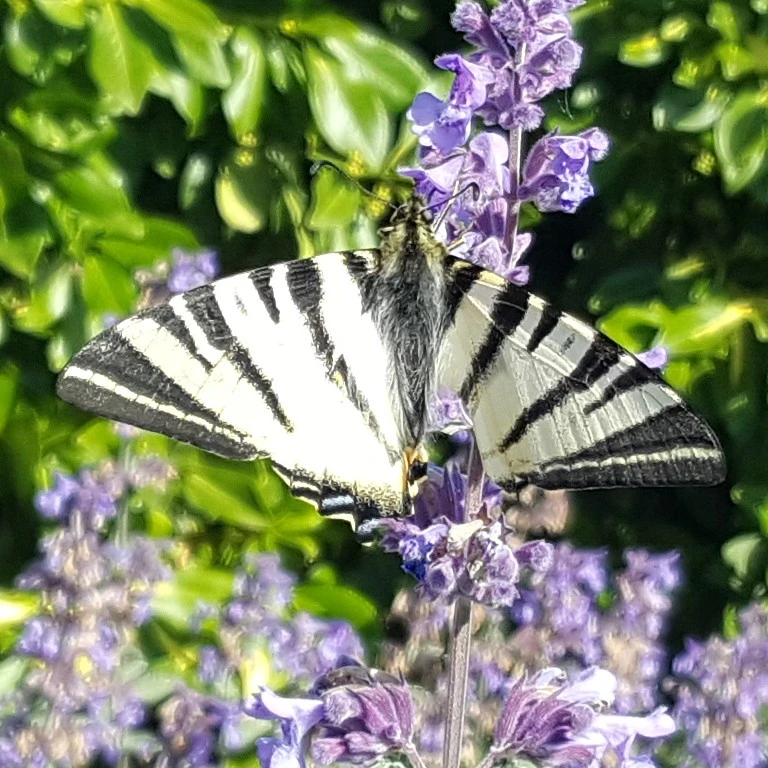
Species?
Iphiclides podalirius
